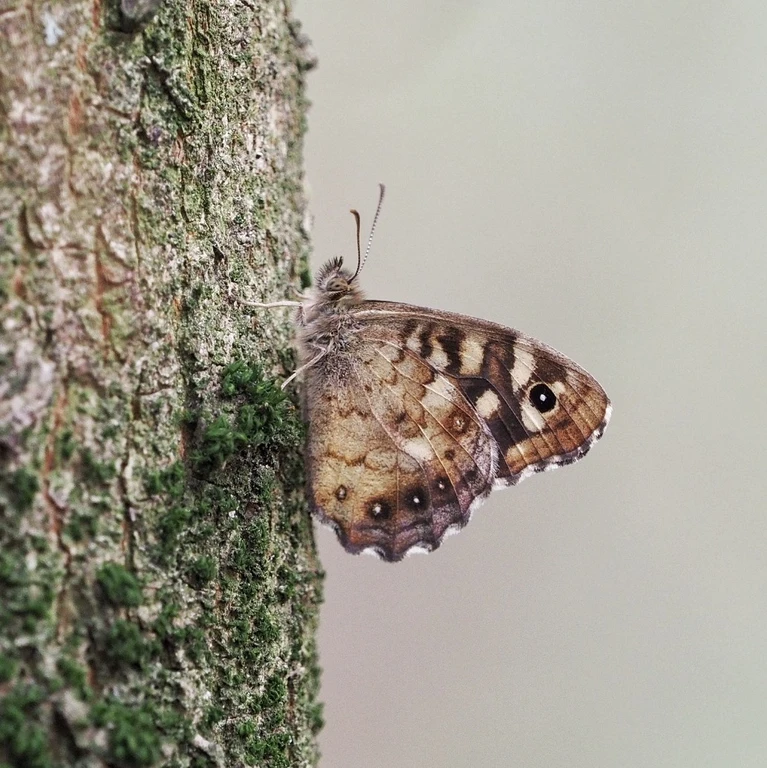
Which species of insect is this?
Pararge aegeria
